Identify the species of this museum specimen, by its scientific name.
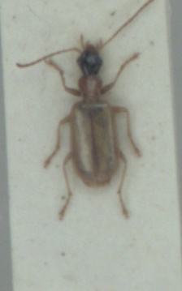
Demetrias atricapillus
